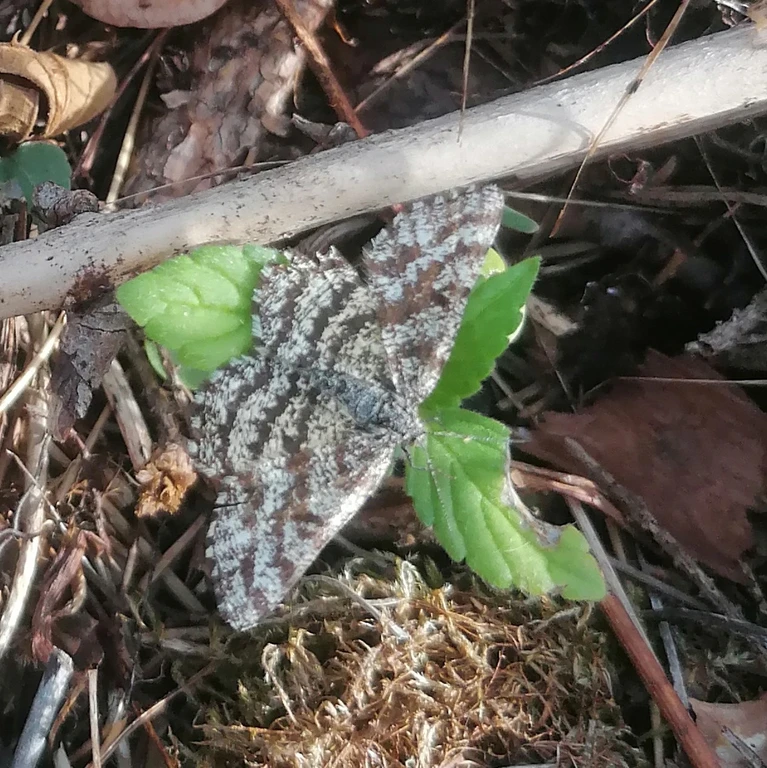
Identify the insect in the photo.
Ematurga atomaria
